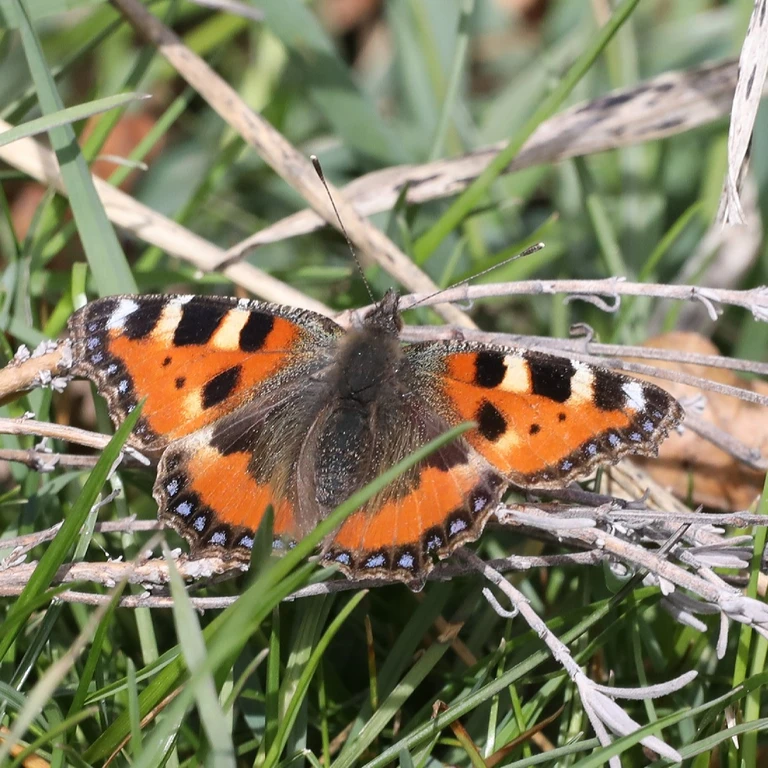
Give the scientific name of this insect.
Aglais urticae
